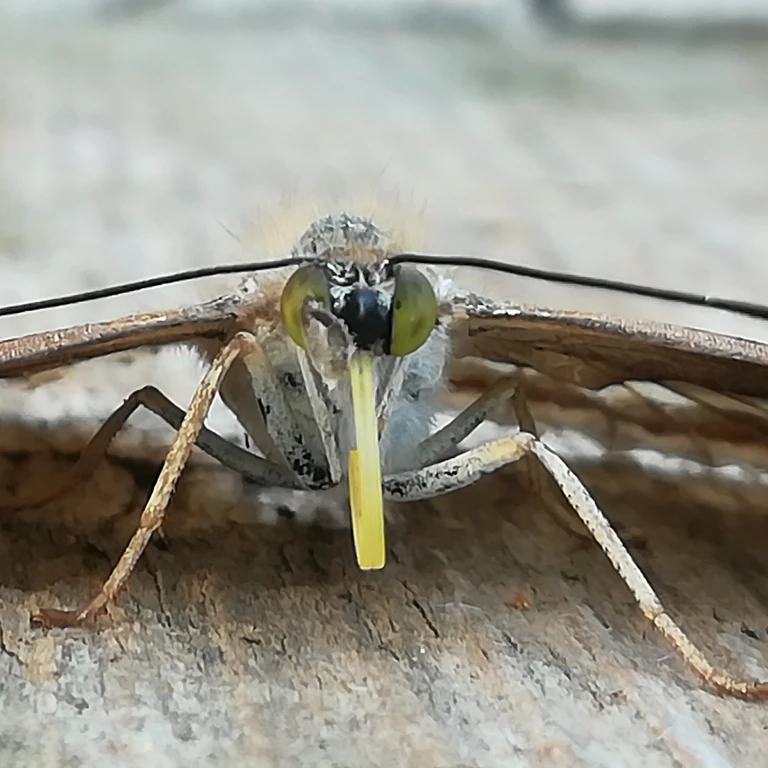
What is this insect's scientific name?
Apatura ilia
